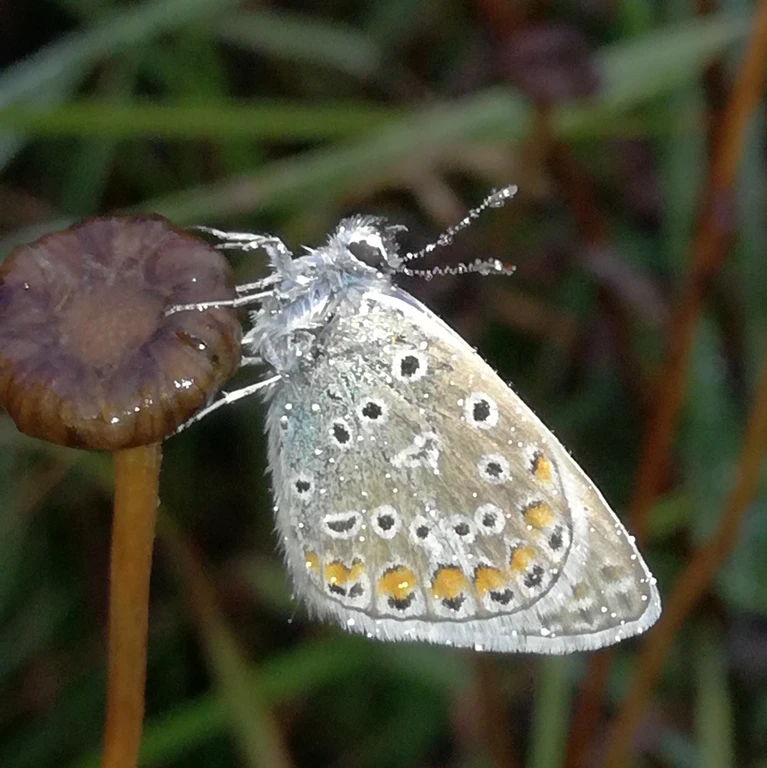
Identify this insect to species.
Polyommatus icarus
